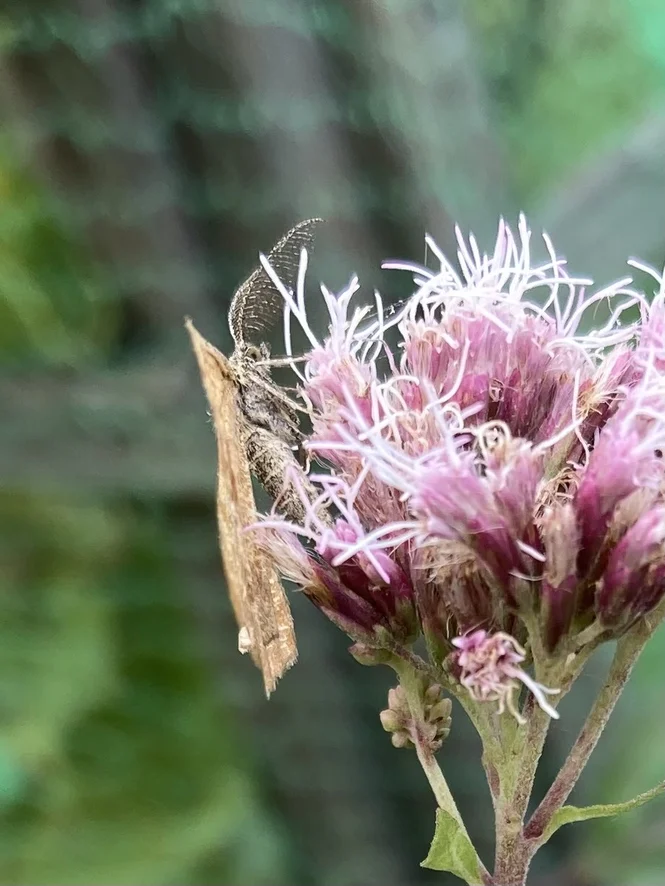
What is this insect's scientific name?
Ematurga atomaria
